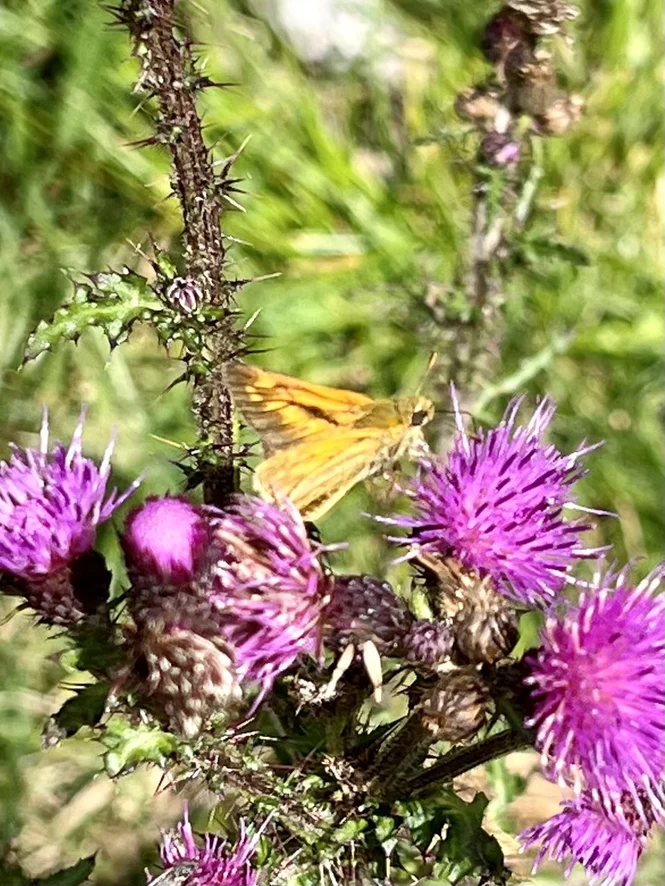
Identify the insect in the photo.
Ochlodes sylvanus (also Ochlodes venata)
